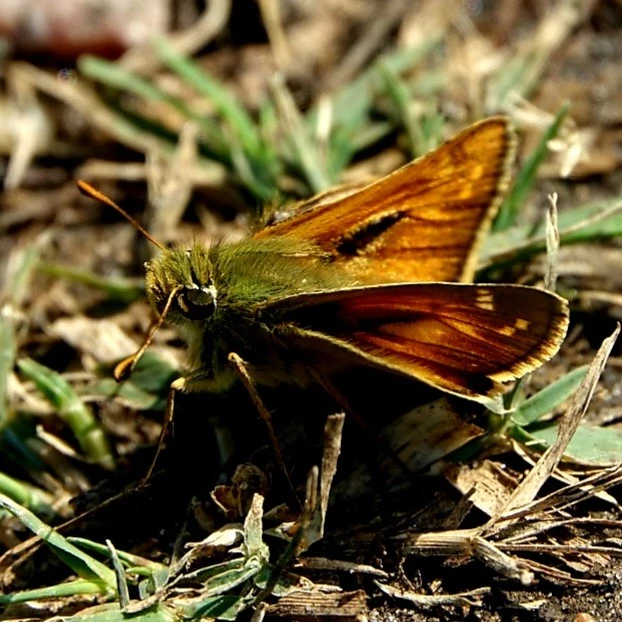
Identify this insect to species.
Ochlodes sylvanus (also Ochlodes venata)
